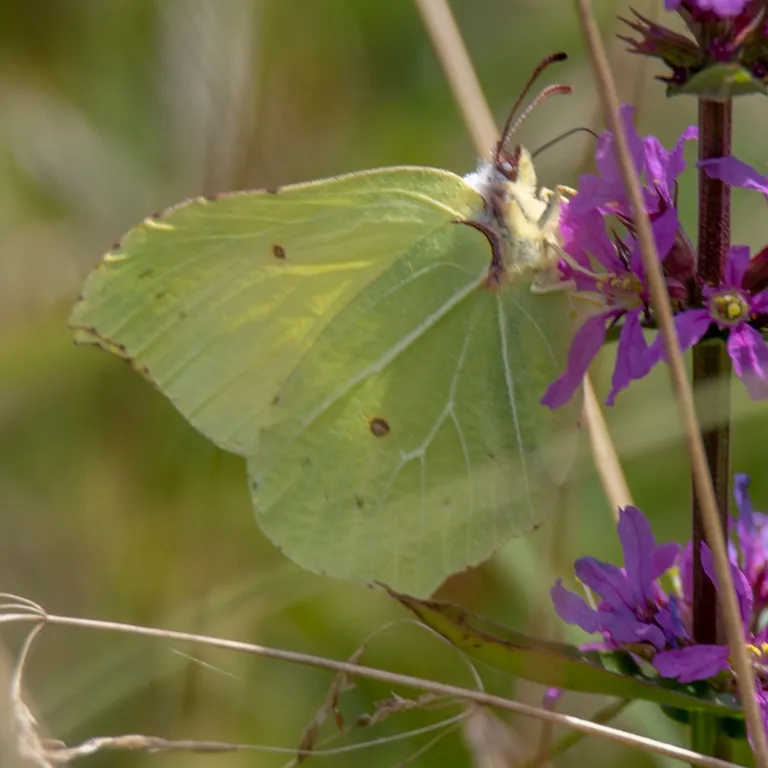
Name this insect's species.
Gonepteryx rhamni
